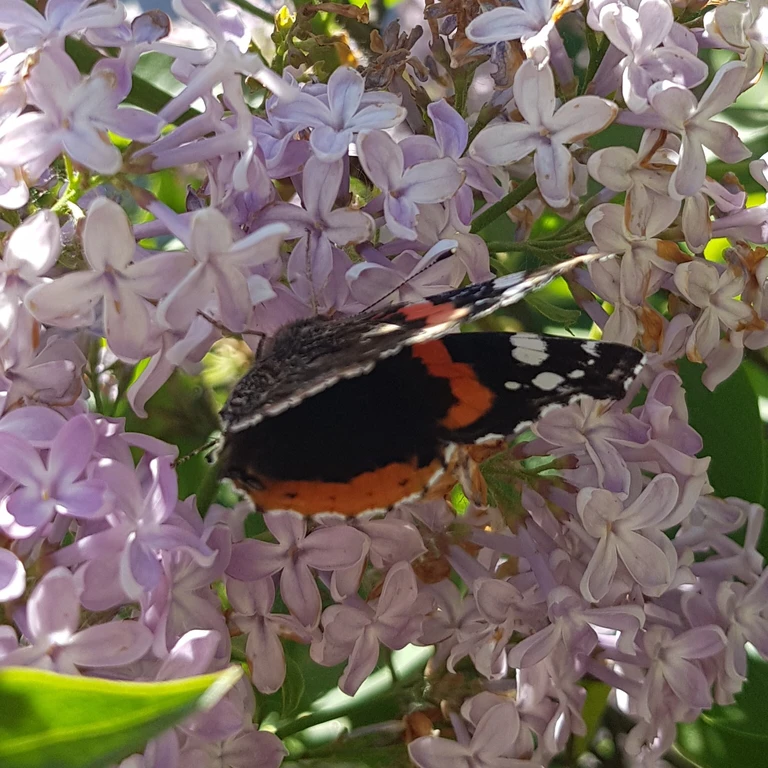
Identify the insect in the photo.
Vanessa atalanta
